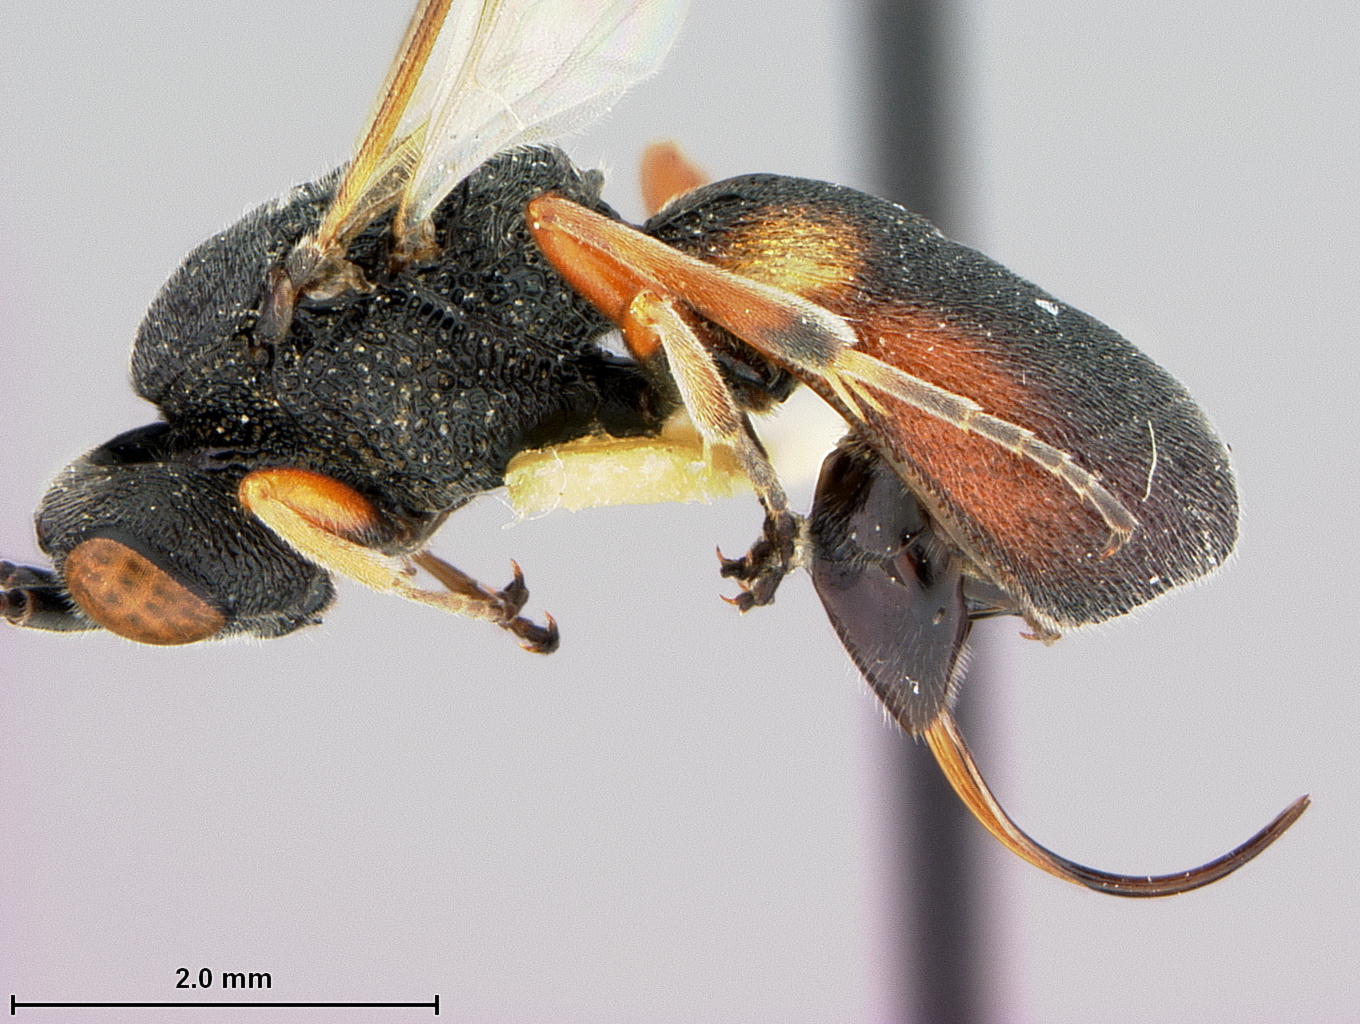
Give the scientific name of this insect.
Chelonus muesebeck
